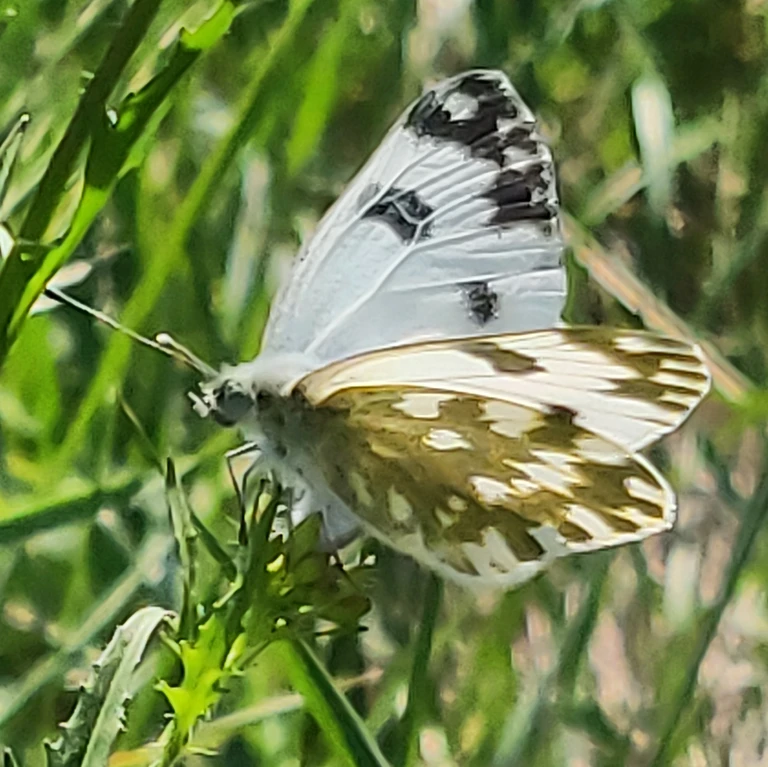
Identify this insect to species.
Pontia edusa
